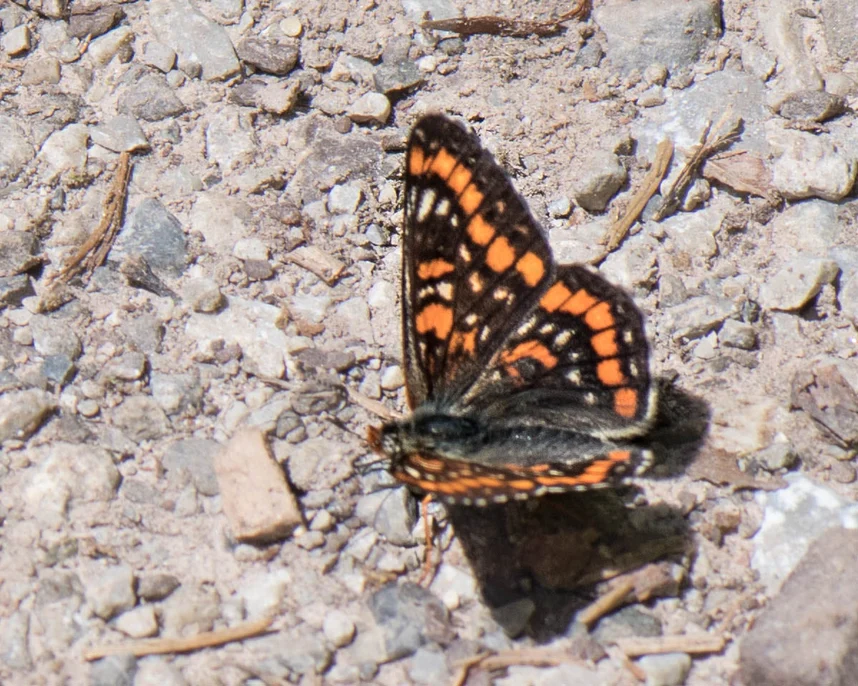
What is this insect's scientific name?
Euphydryas maturna
